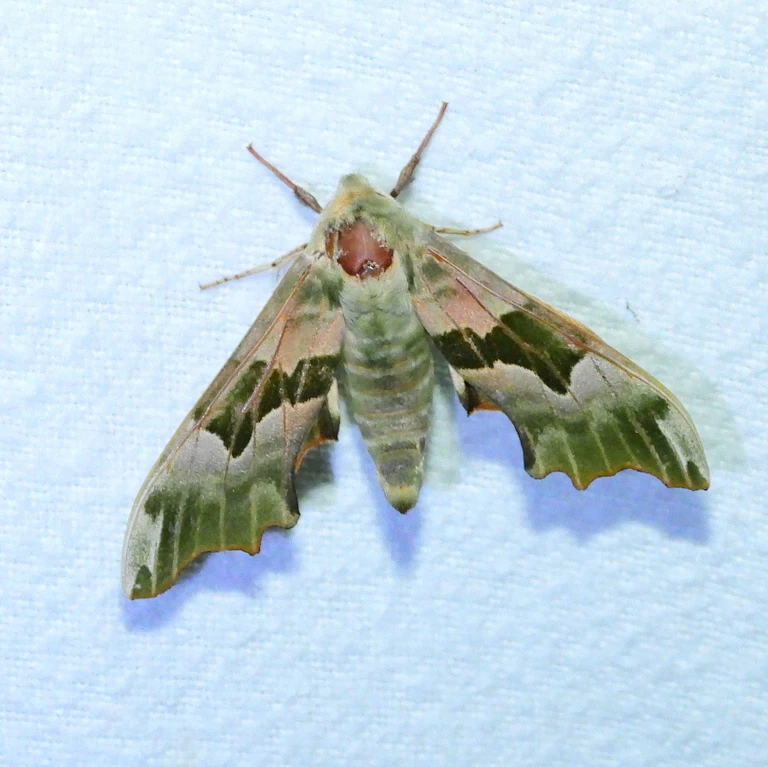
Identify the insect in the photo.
Mimas tiliae
